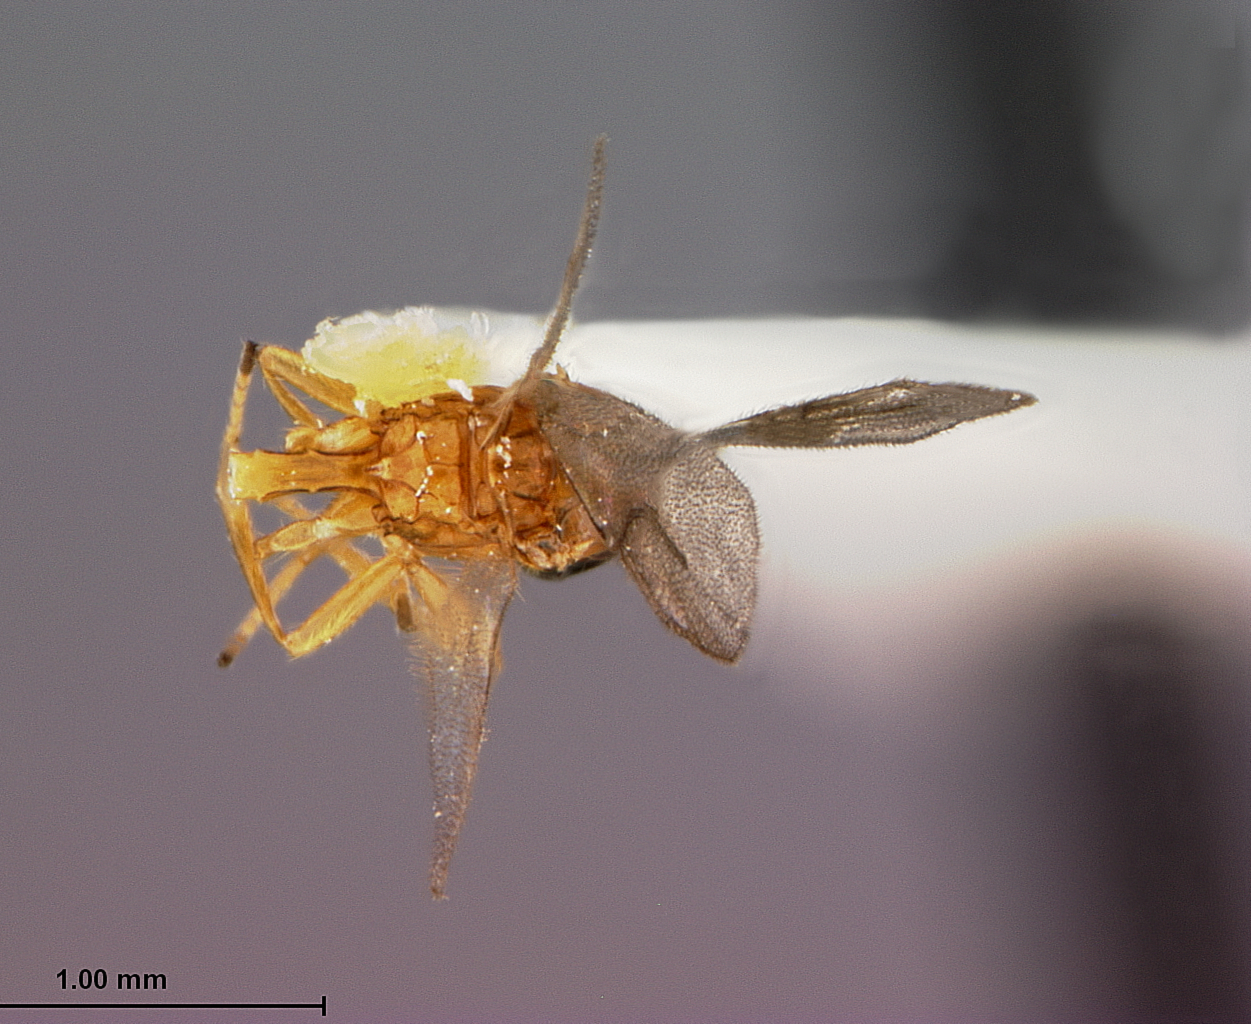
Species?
Trioxys confucius
